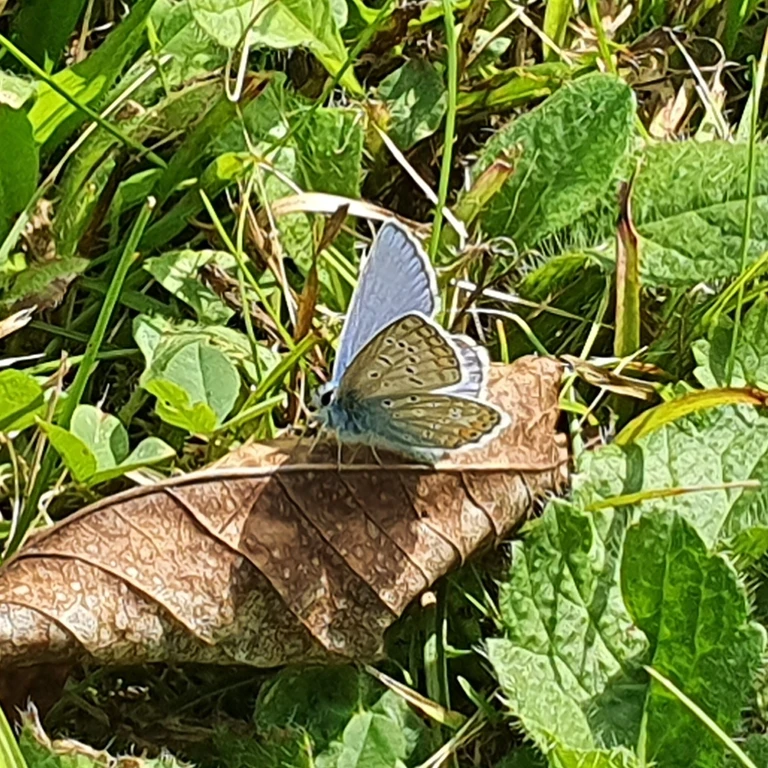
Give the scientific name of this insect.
Polyommatus icarus
